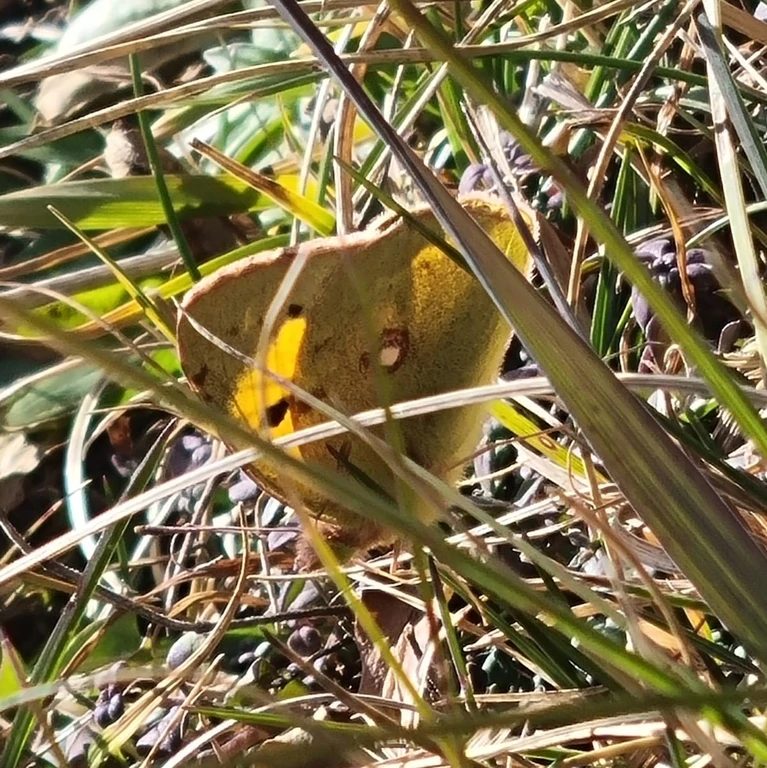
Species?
Colias croceus
